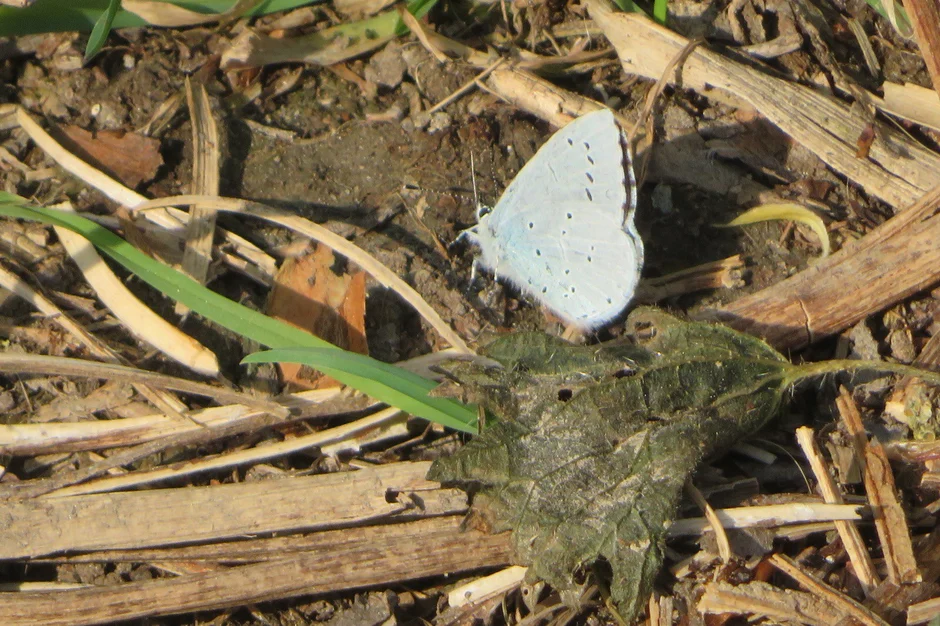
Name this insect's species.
Celastrina argiolus
